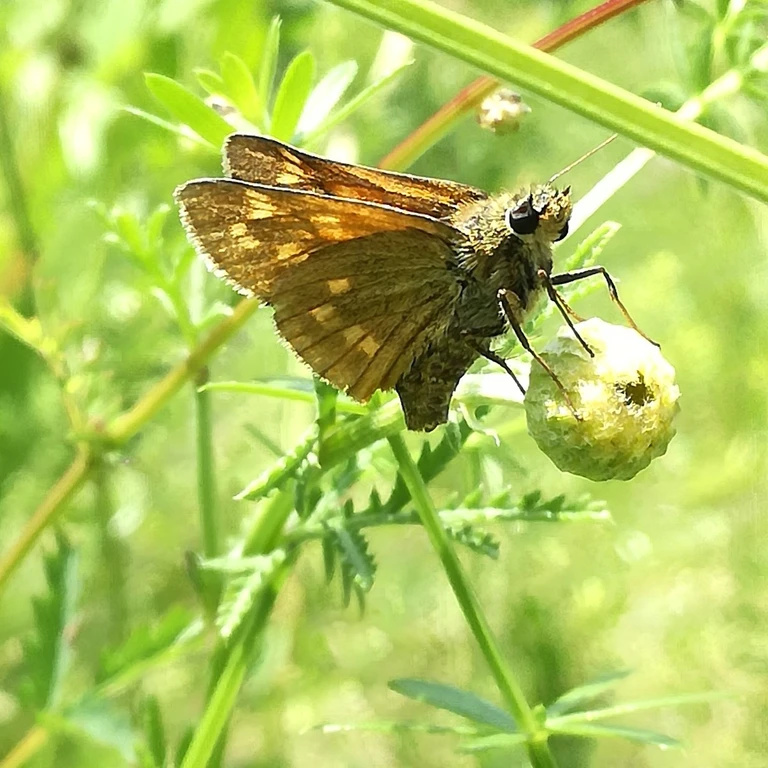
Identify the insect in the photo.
Ochlodes sylvanus (also Ochlodes venata)
